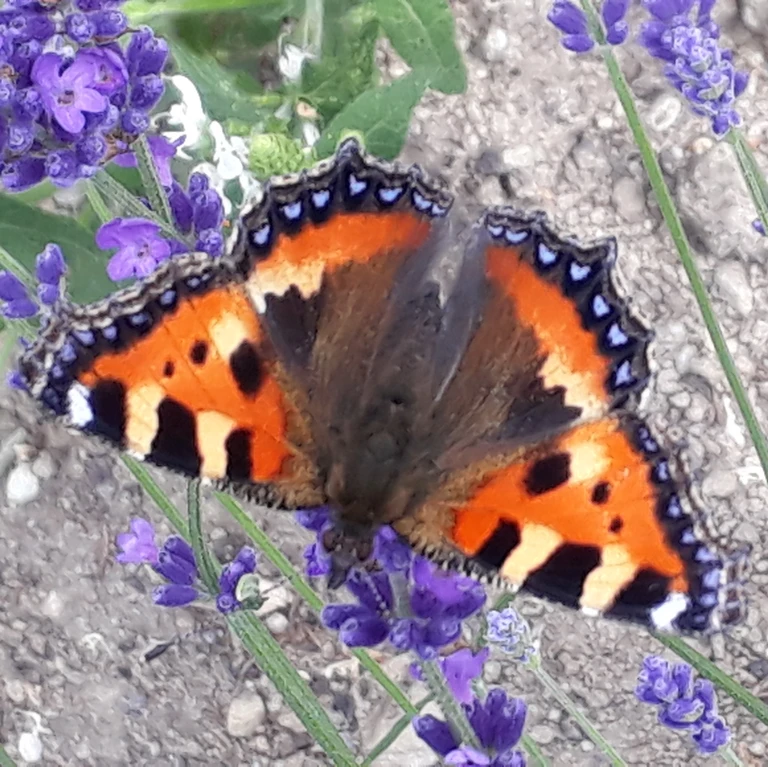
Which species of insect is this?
Aglais urticae
